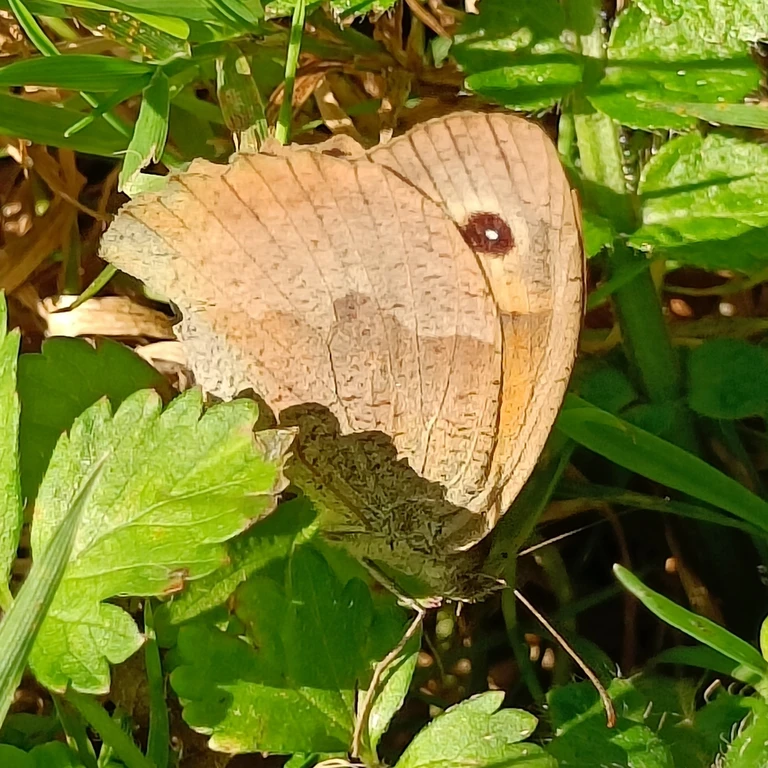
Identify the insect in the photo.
Maniola jurtina
